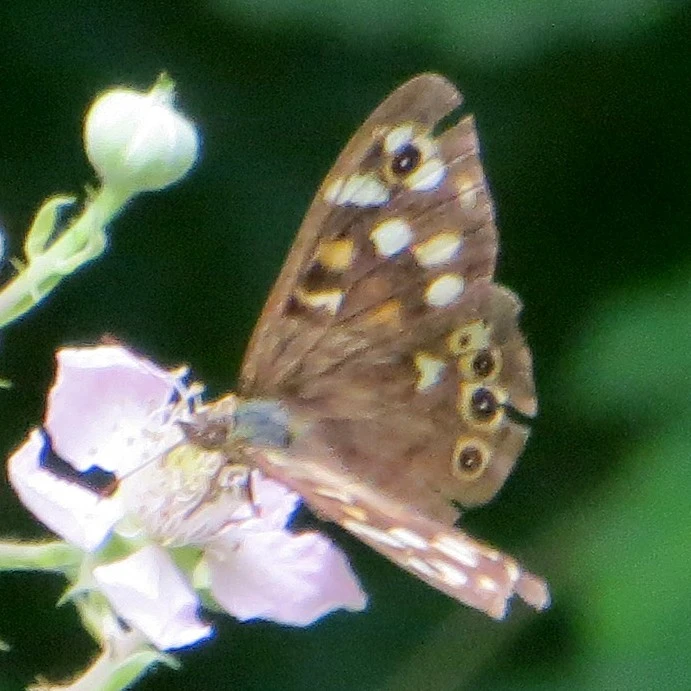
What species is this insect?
Pararge aegeria
